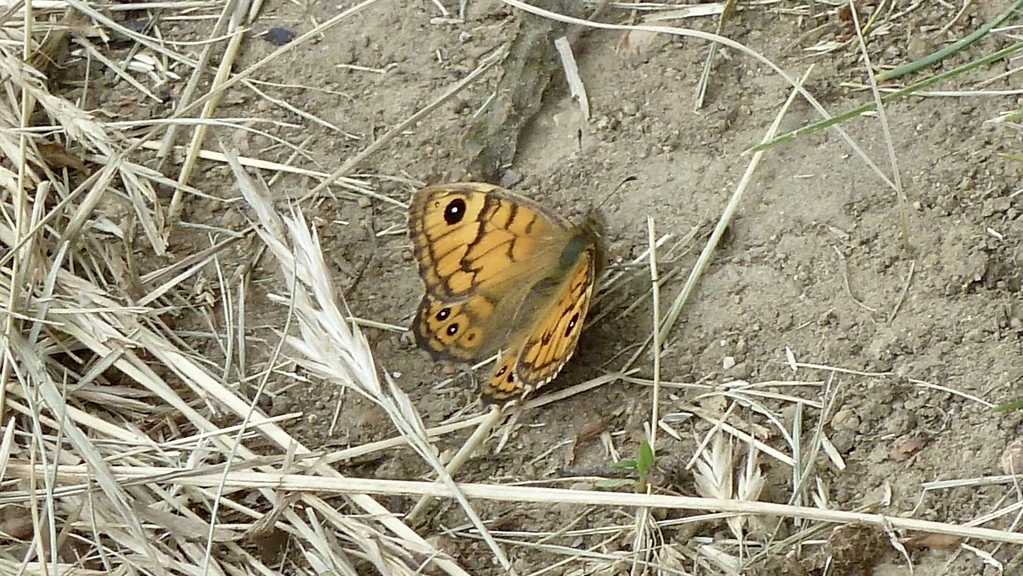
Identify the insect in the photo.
Lasiommata megera (also Pararge megera)
